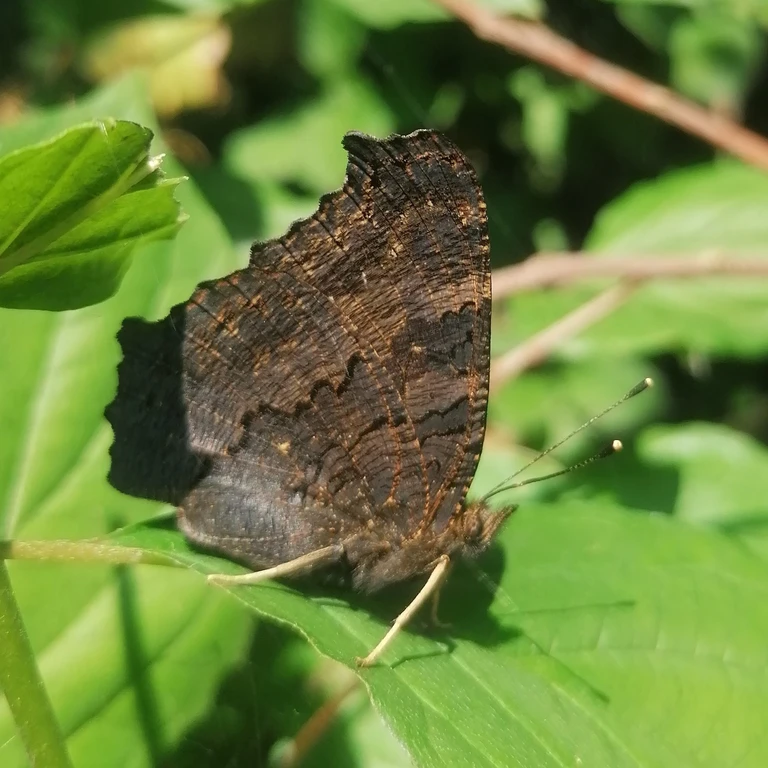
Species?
Aglais io
